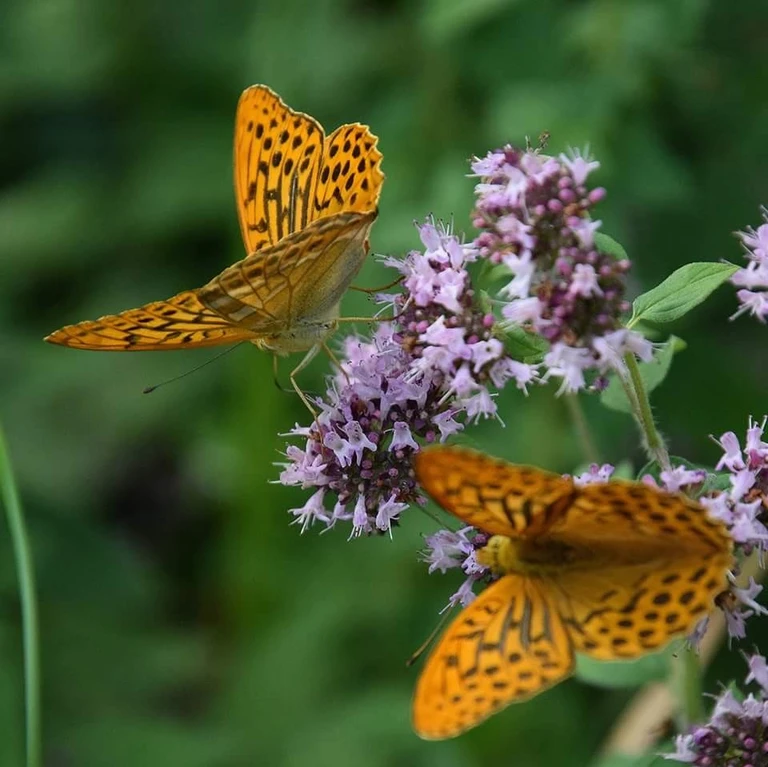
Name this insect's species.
Argynnis paphia
